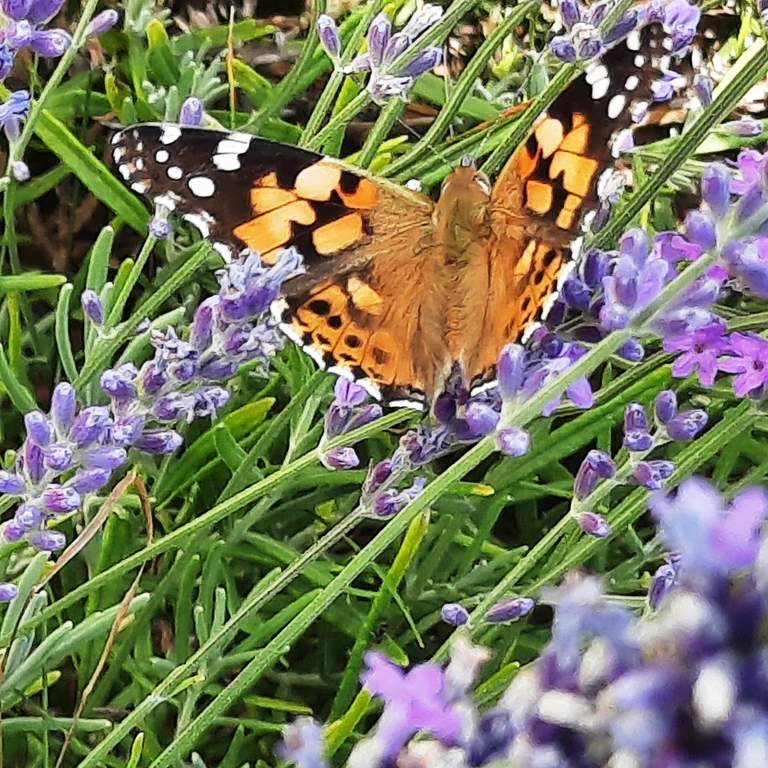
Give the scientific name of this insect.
Vanessa cardui
